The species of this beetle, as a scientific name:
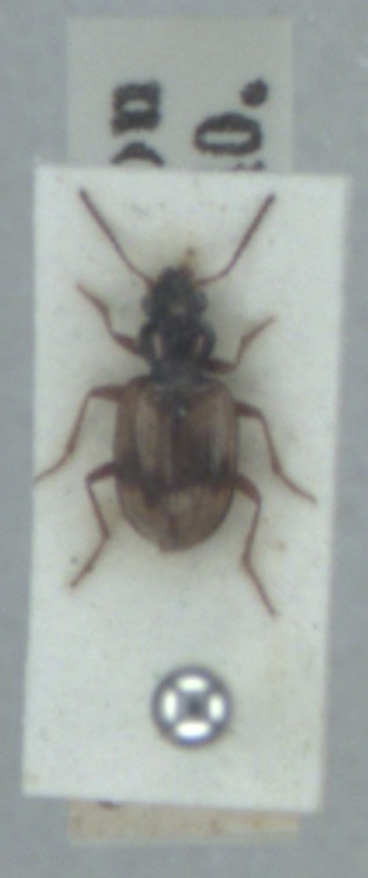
Bembidion pallidipenne
